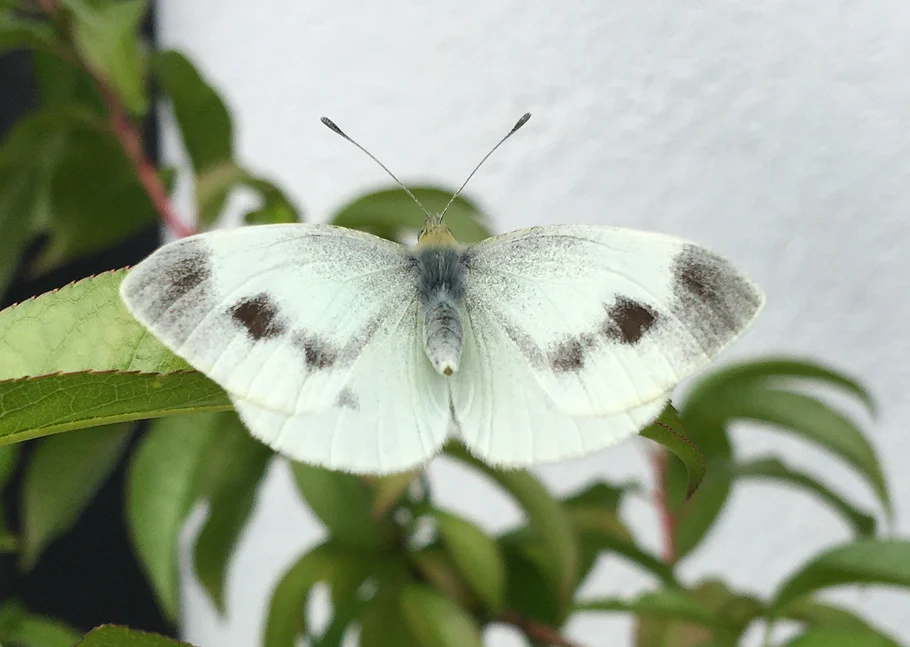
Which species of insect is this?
Pieris mannii
